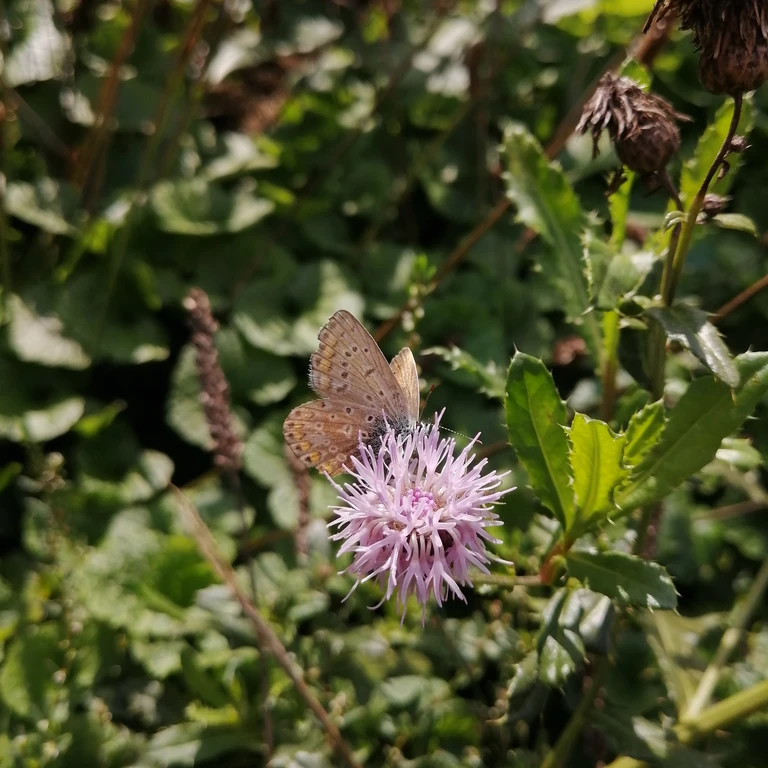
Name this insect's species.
Polyommatus icarus
